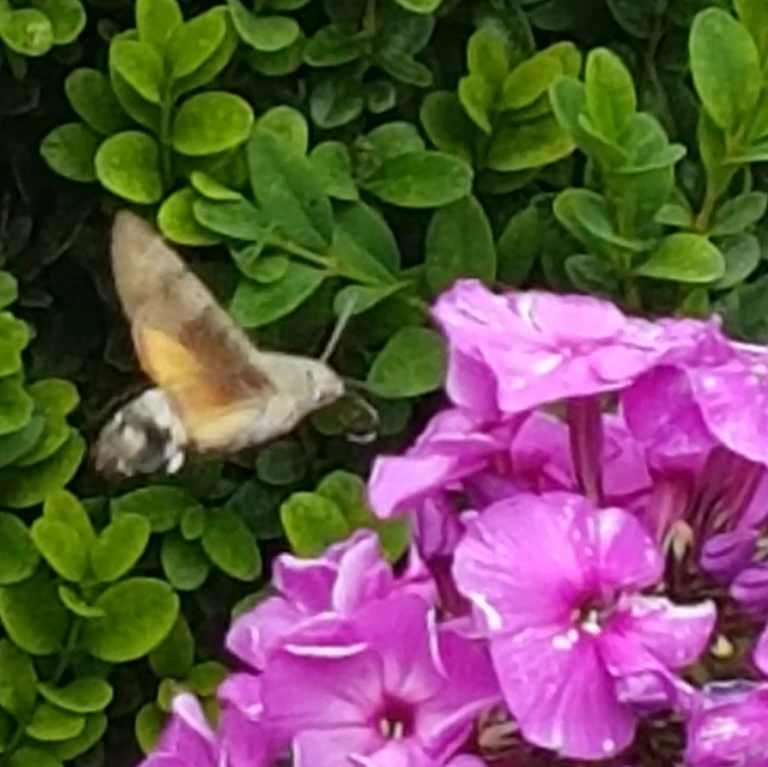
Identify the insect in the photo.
Macroglossum stellatarum
